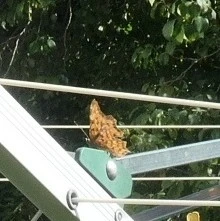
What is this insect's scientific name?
Polygonia c-album
